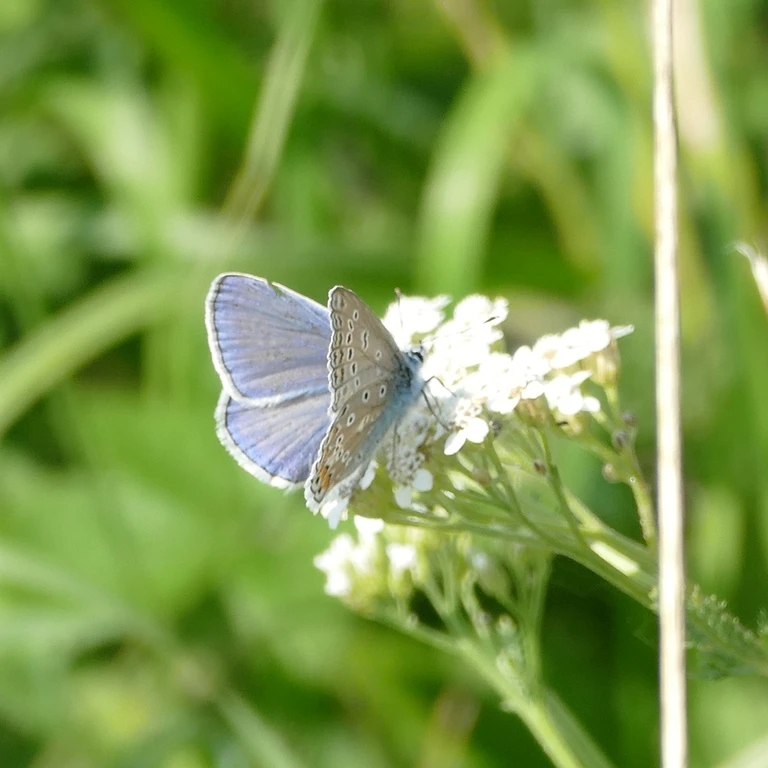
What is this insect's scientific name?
Polyommatus icarus
